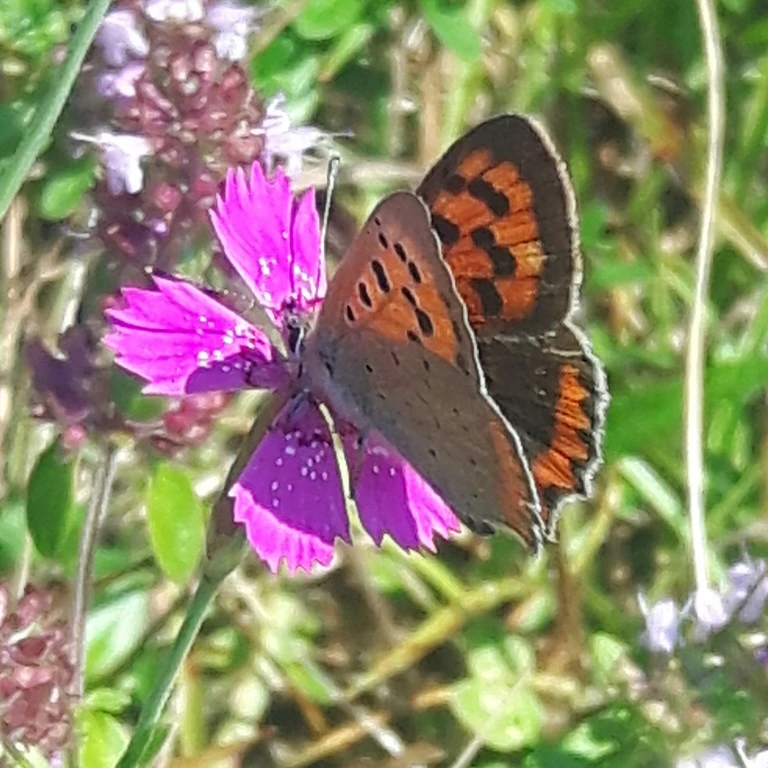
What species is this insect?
Lycaena phlaeas
